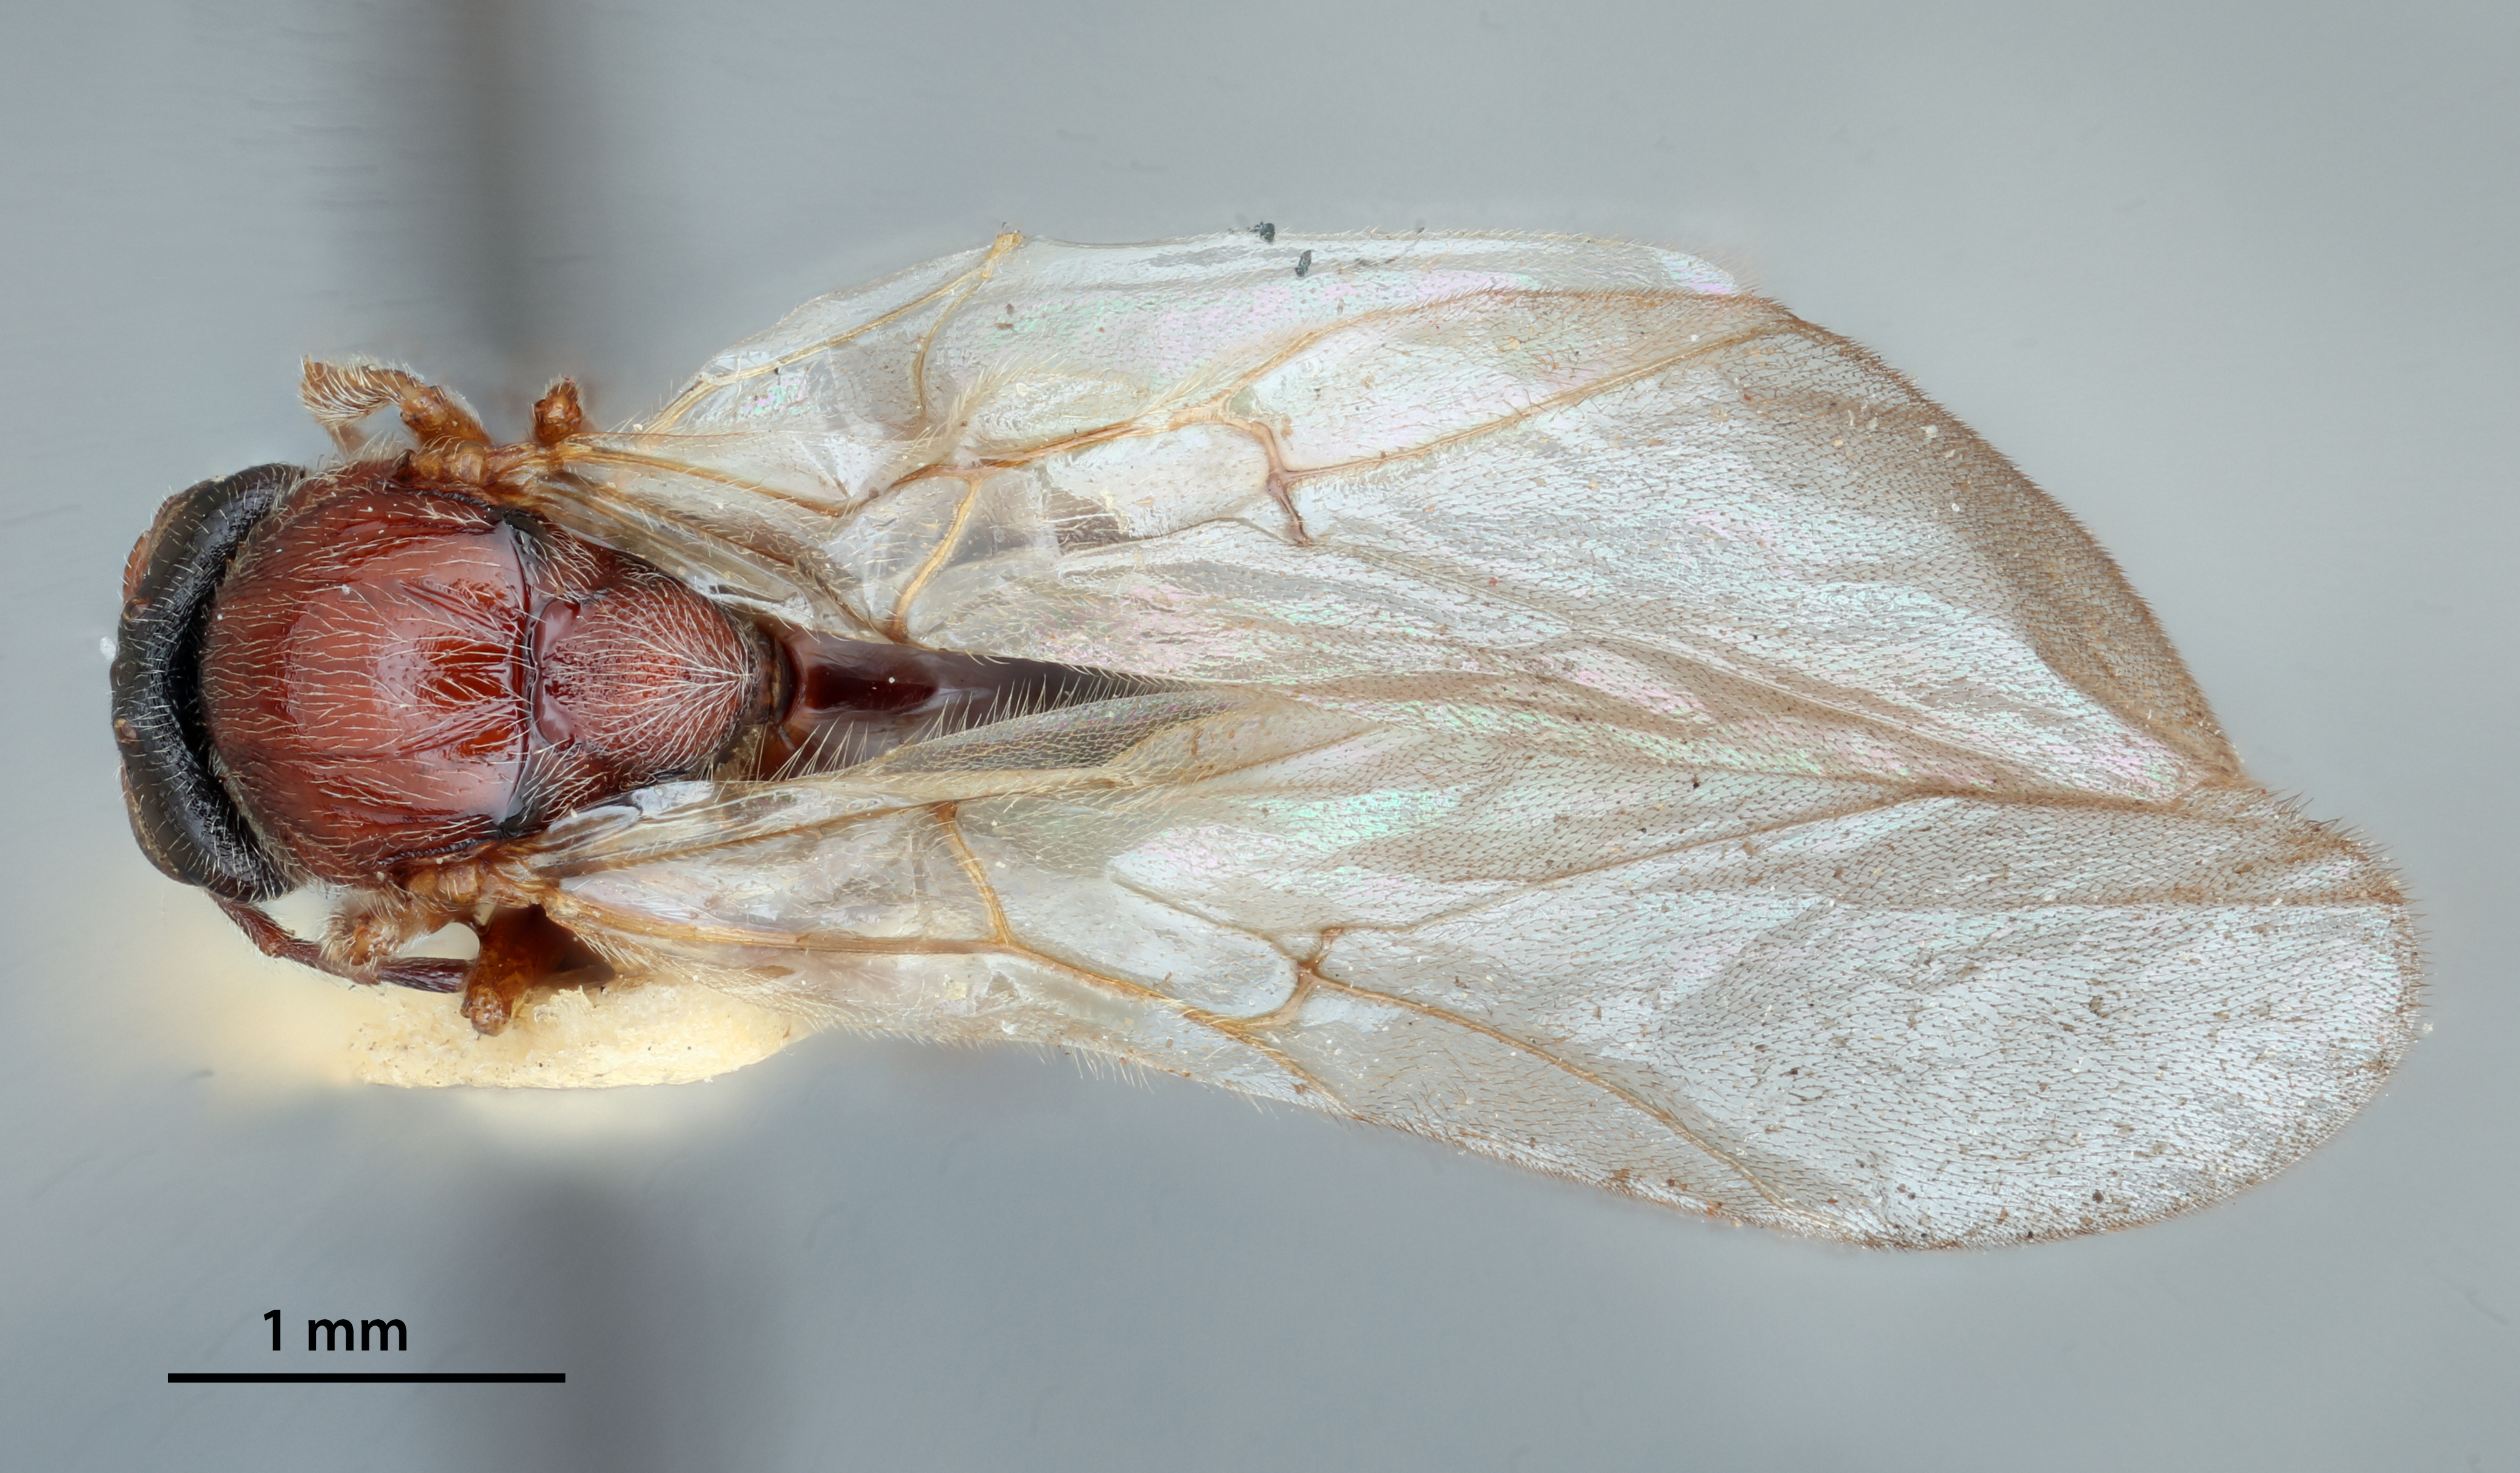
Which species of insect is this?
Andricus mendocinensis
